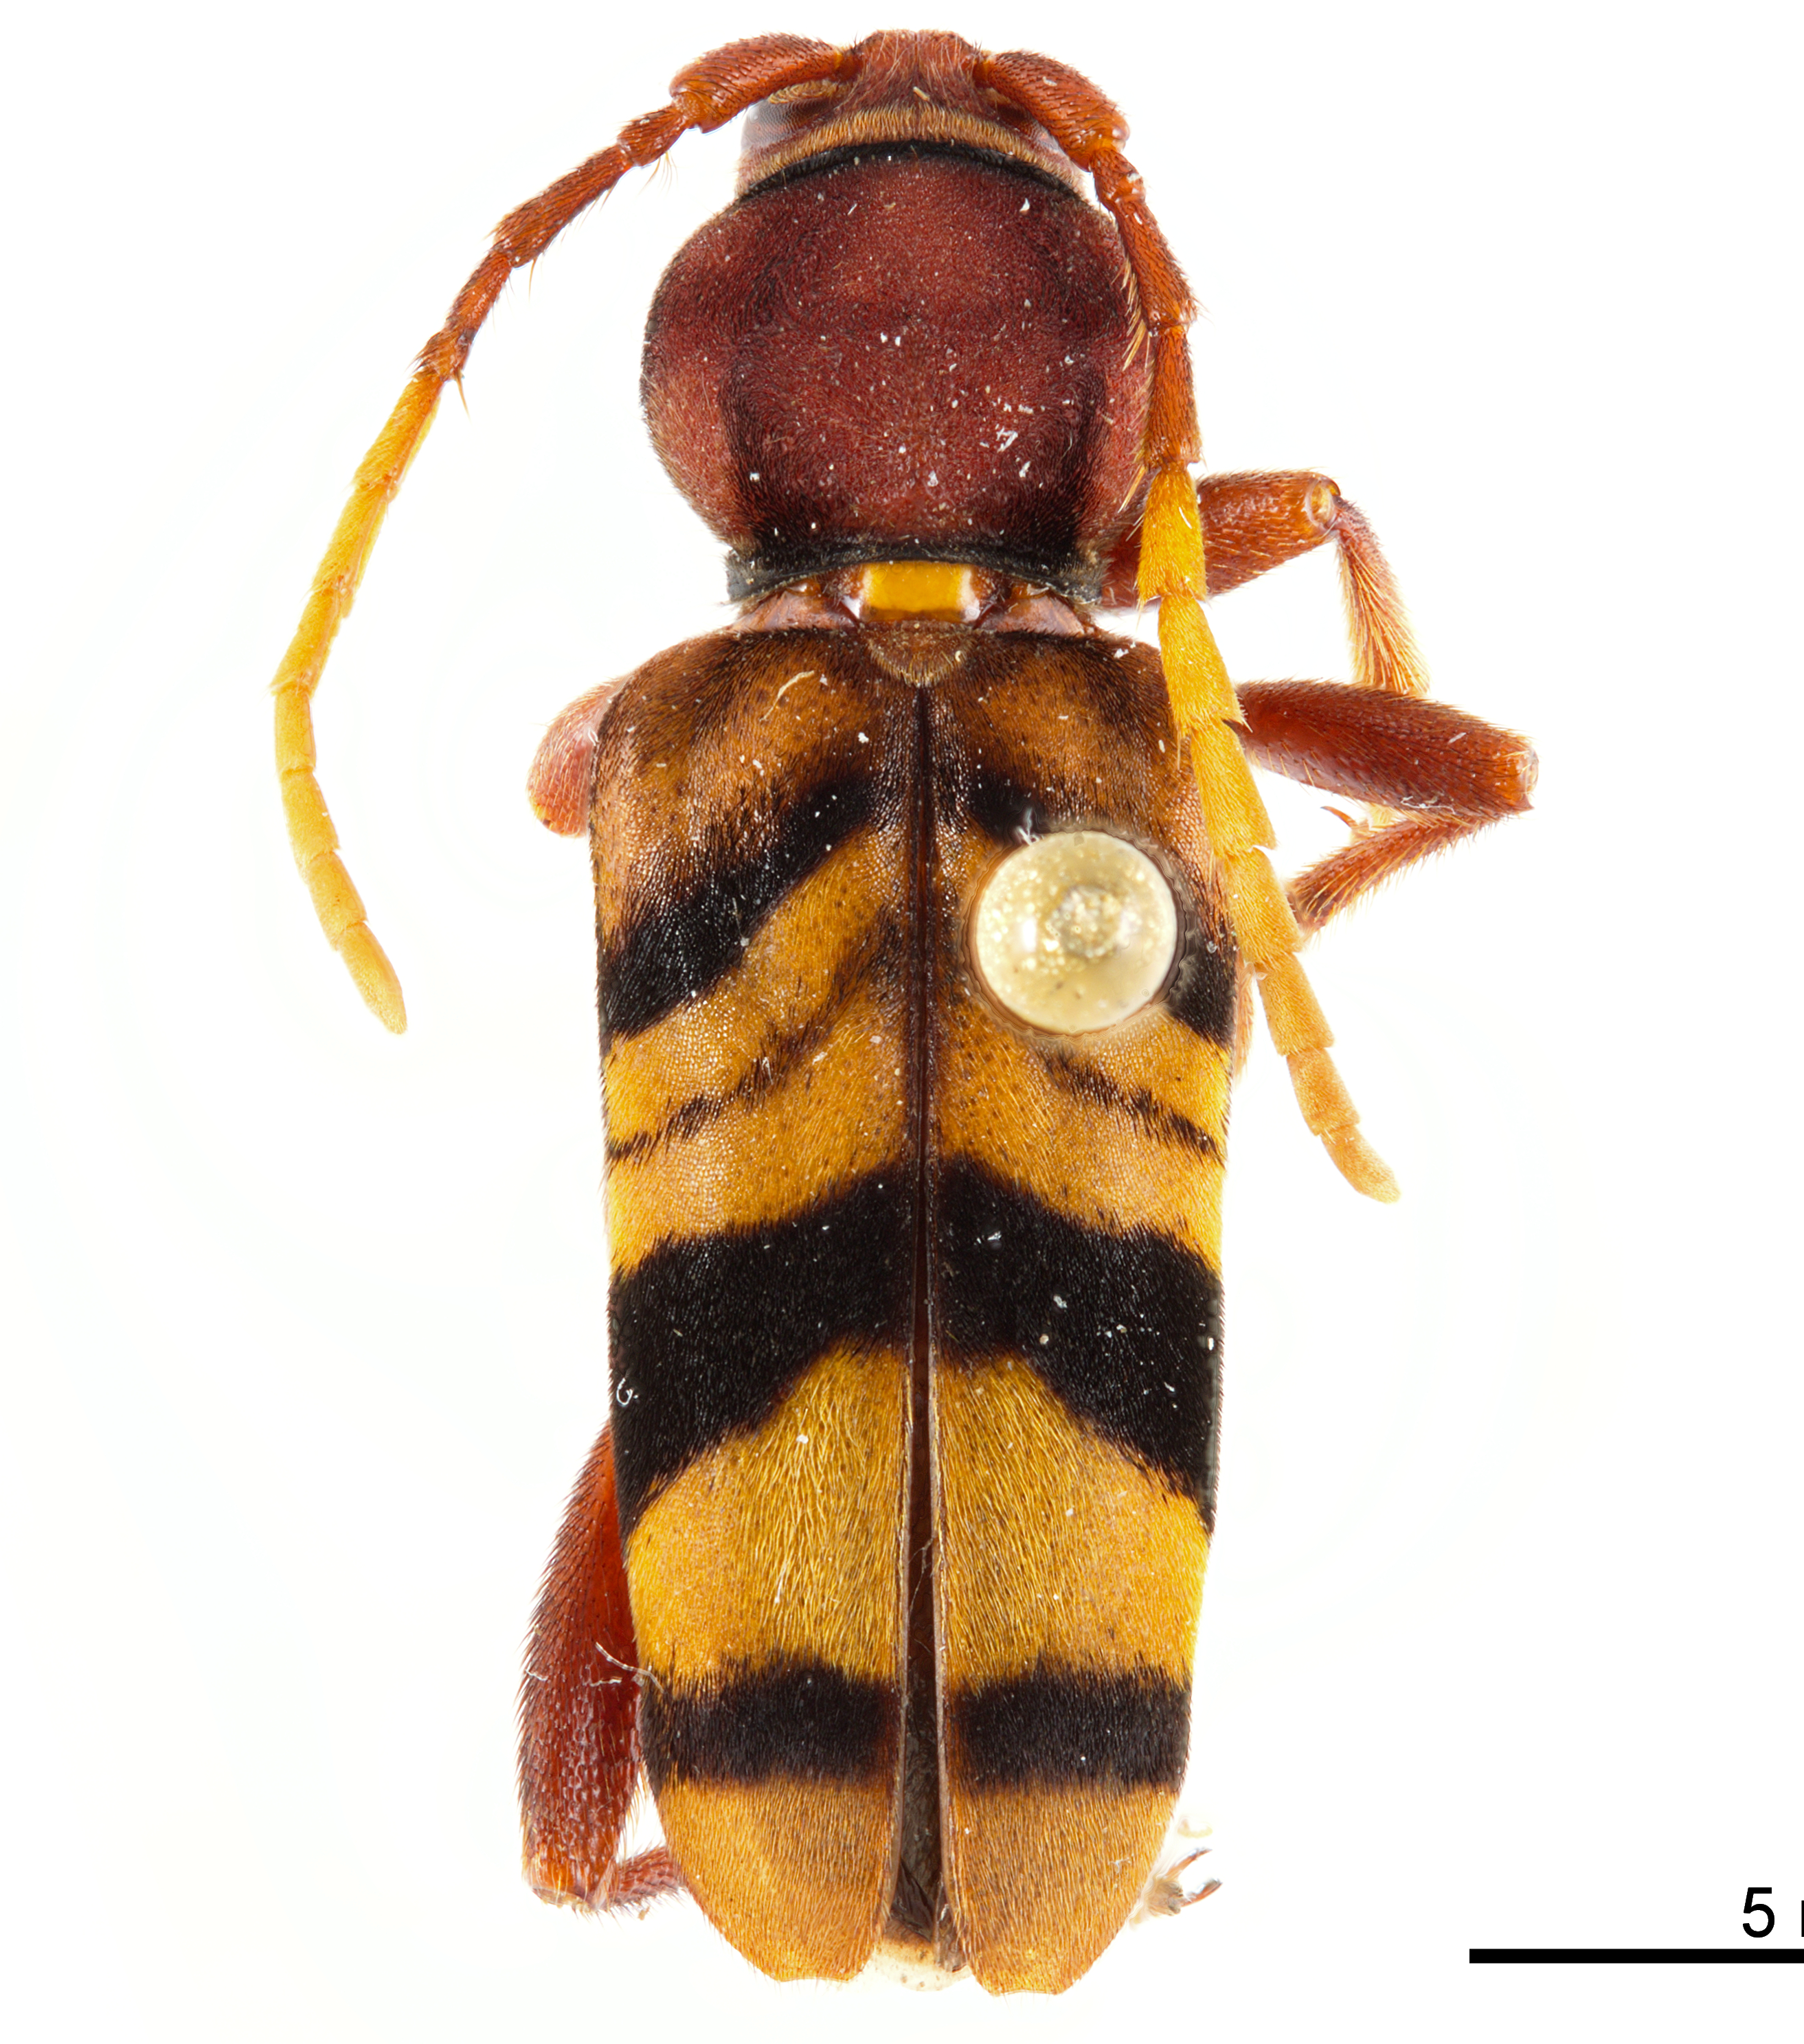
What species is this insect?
Dexithea klugi
